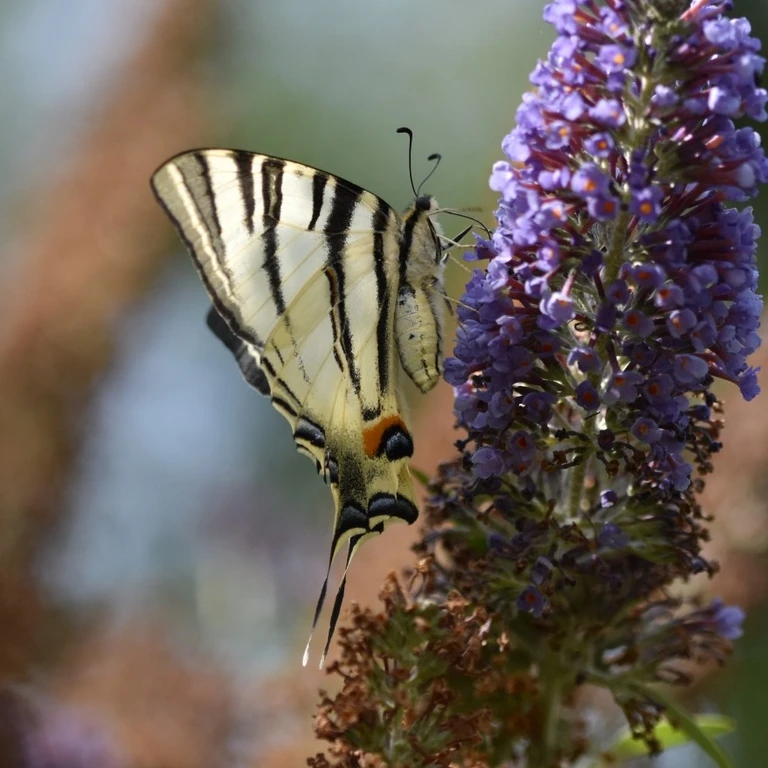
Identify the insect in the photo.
Iphiclides podalirius
